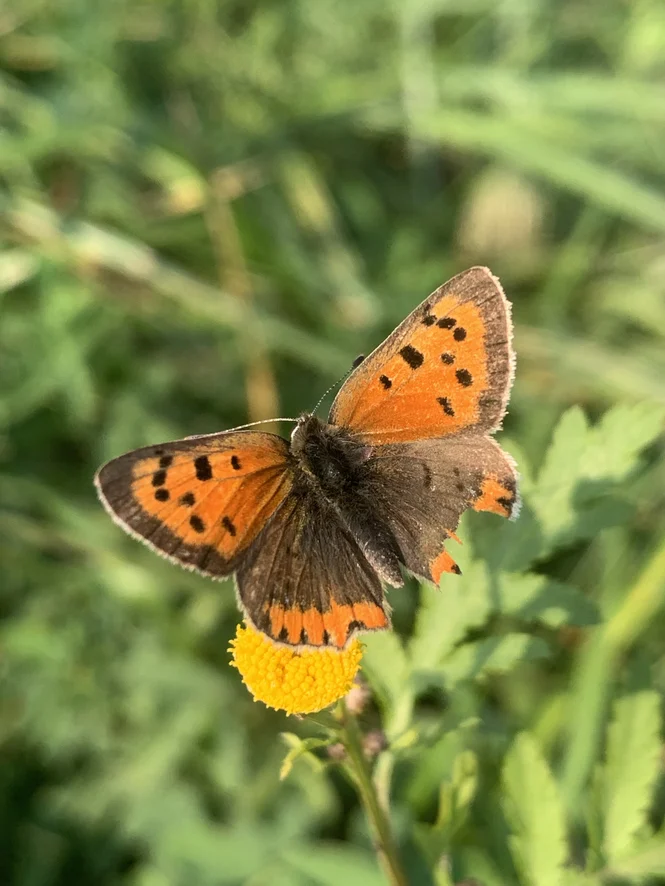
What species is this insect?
Lycaena phlaeas
